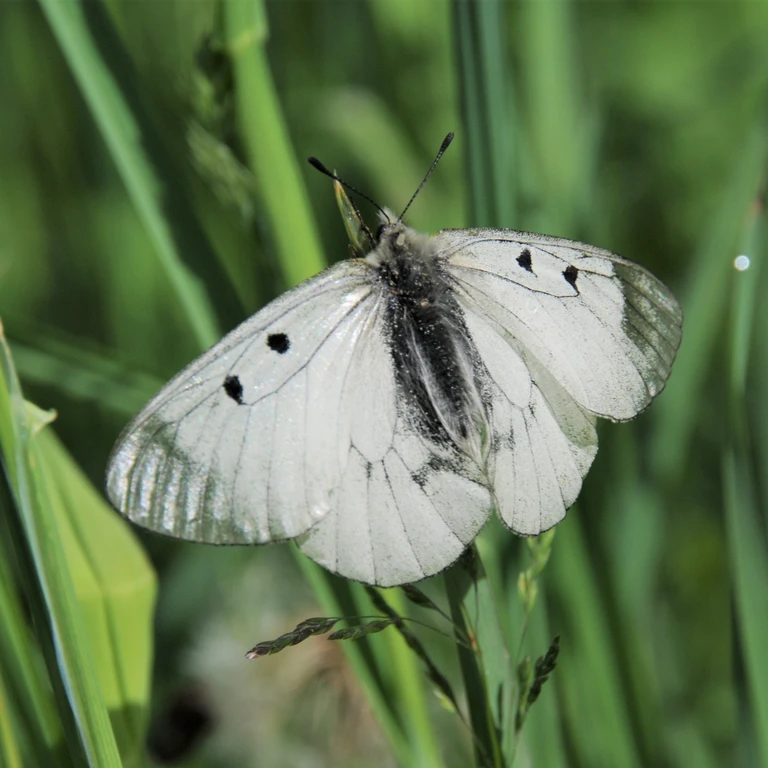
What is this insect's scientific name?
Parnassius mnemosyne
